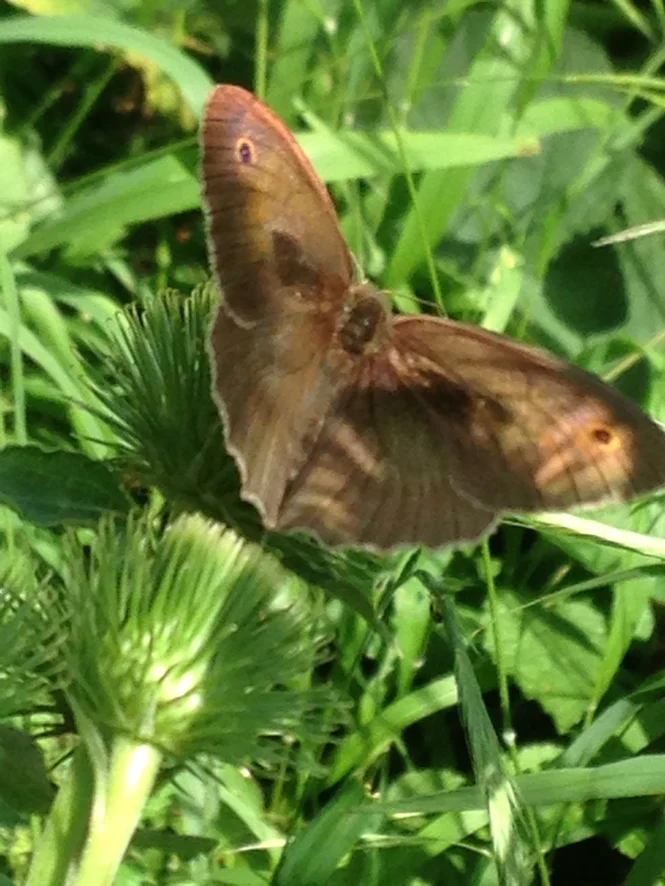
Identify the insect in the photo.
Maniola jurtina
